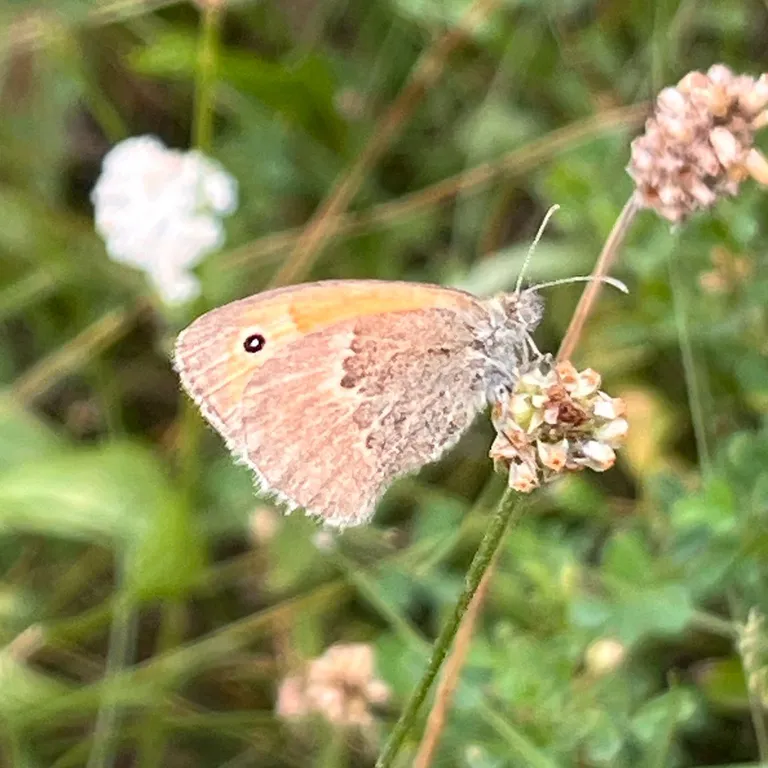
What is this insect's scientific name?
Coenonympha pamphilus
